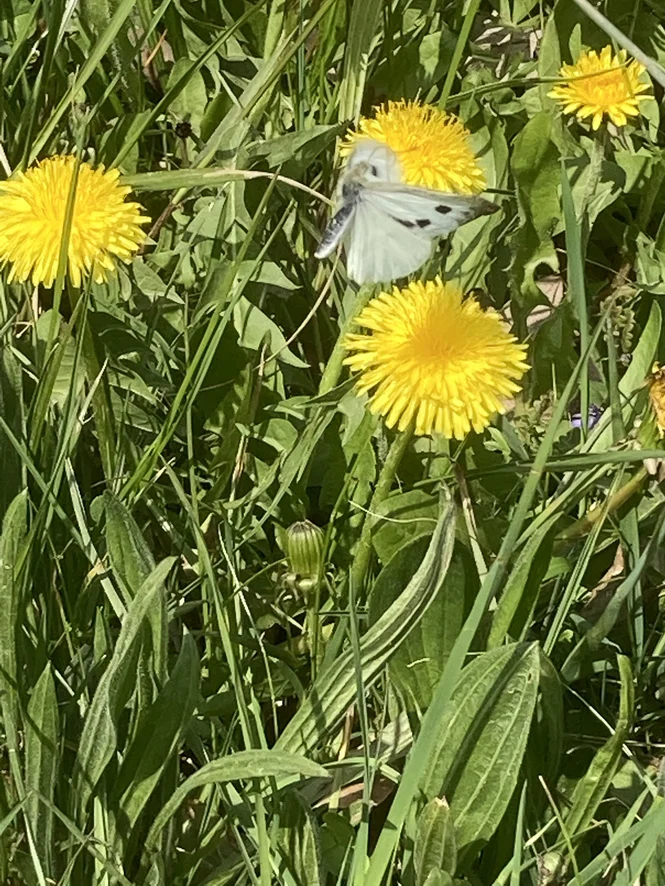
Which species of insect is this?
Pieris brassicae
